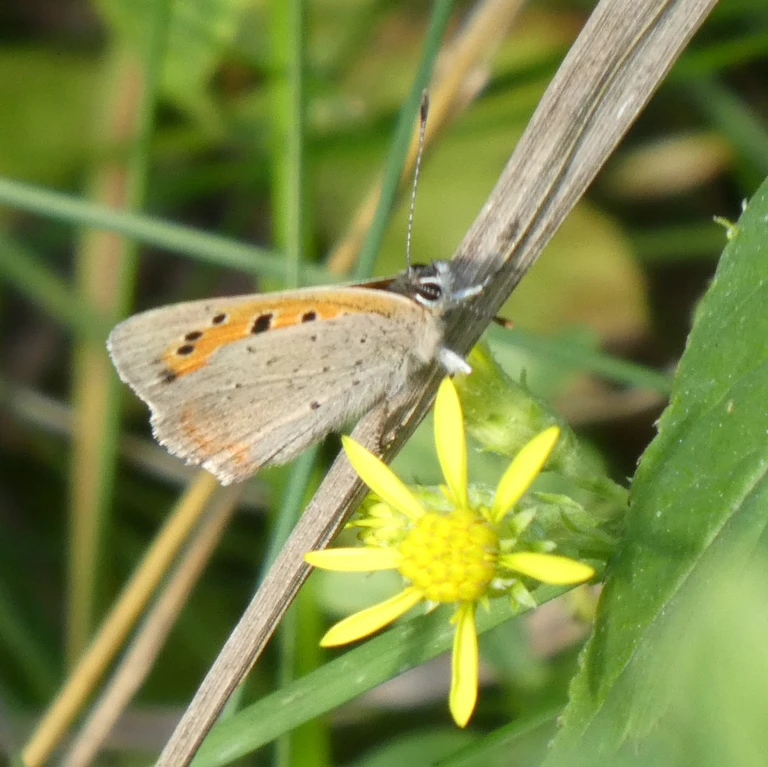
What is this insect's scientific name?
Lycaena phlaeas
